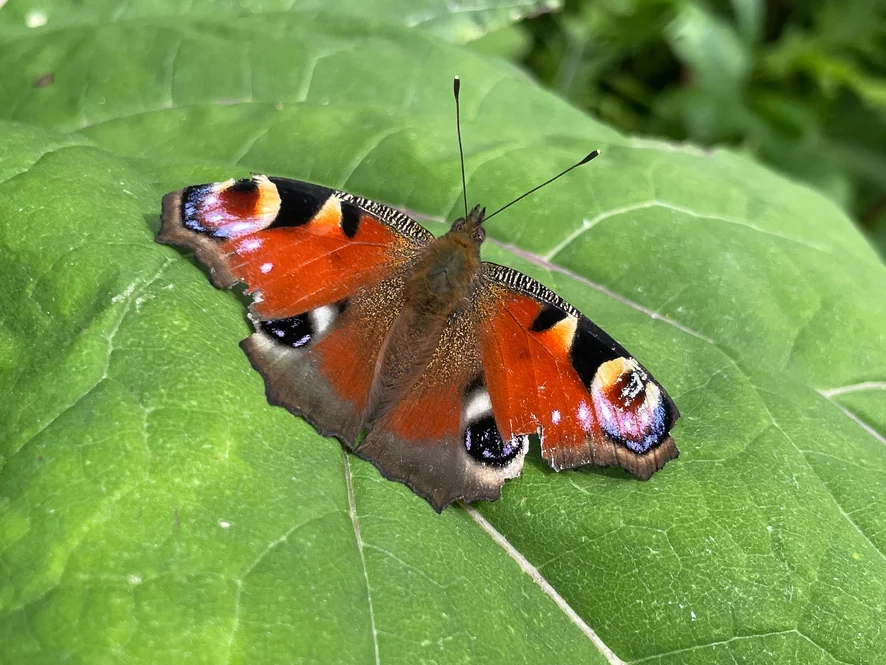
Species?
Aglais io
